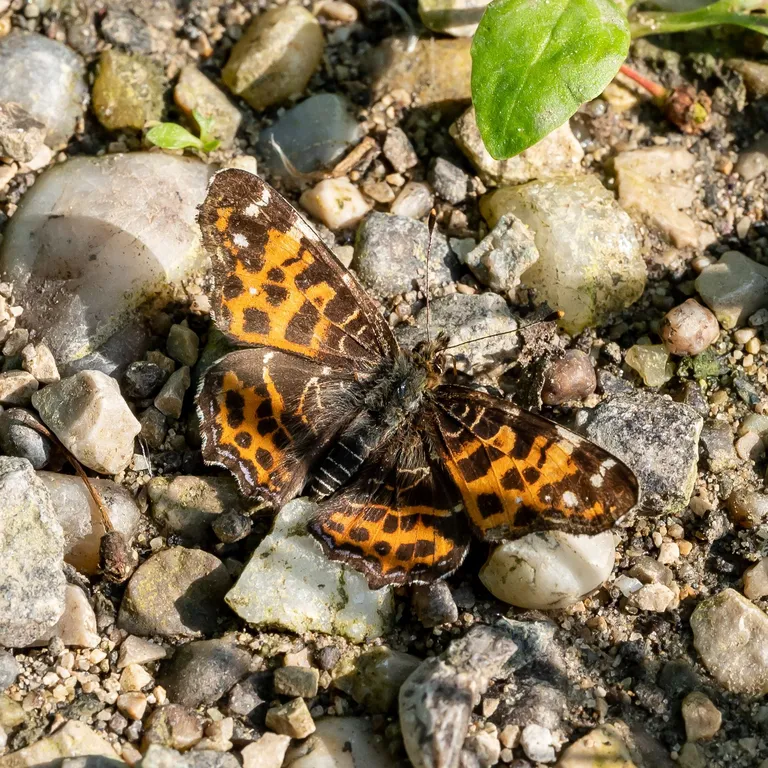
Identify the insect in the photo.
Araschnia levana
